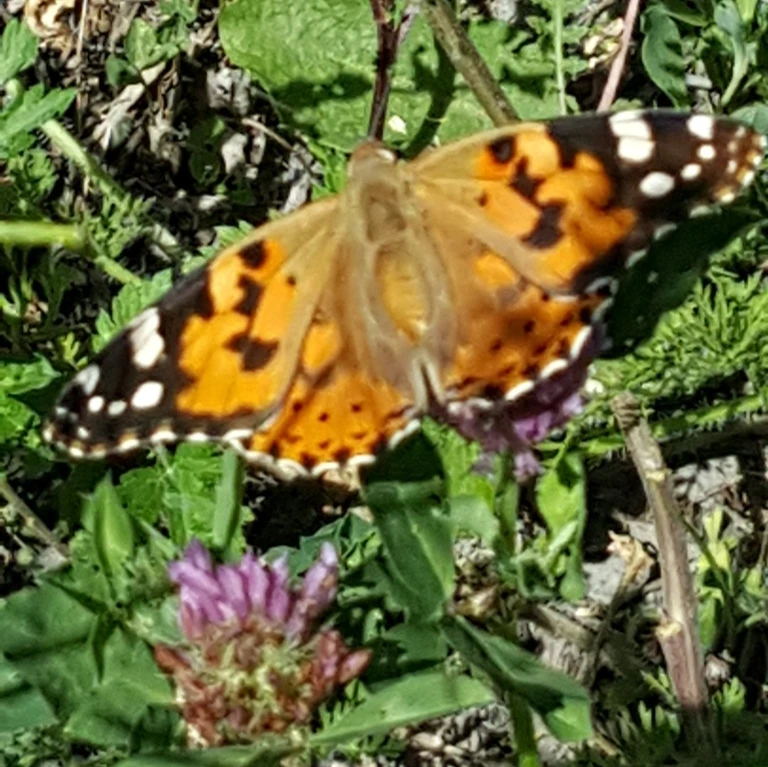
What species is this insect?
Vanessa cardui
